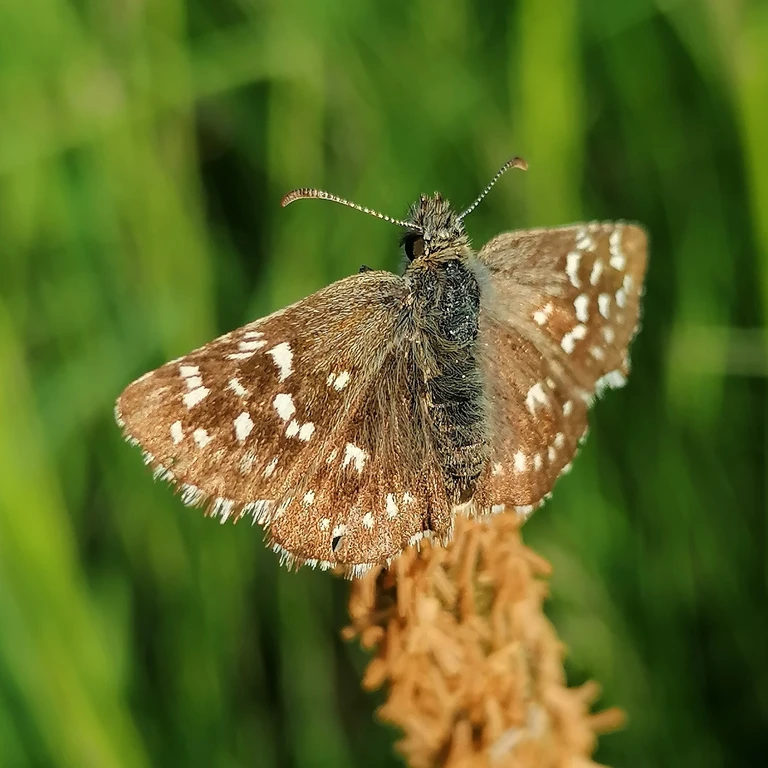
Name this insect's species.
Pyrgus malvae
